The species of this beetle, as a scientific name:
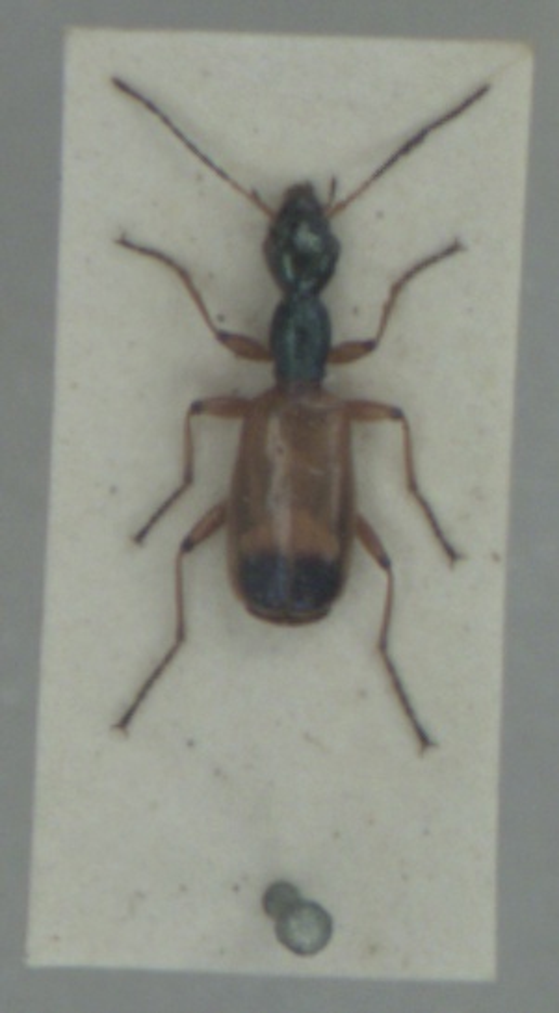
Odacantha melanura
